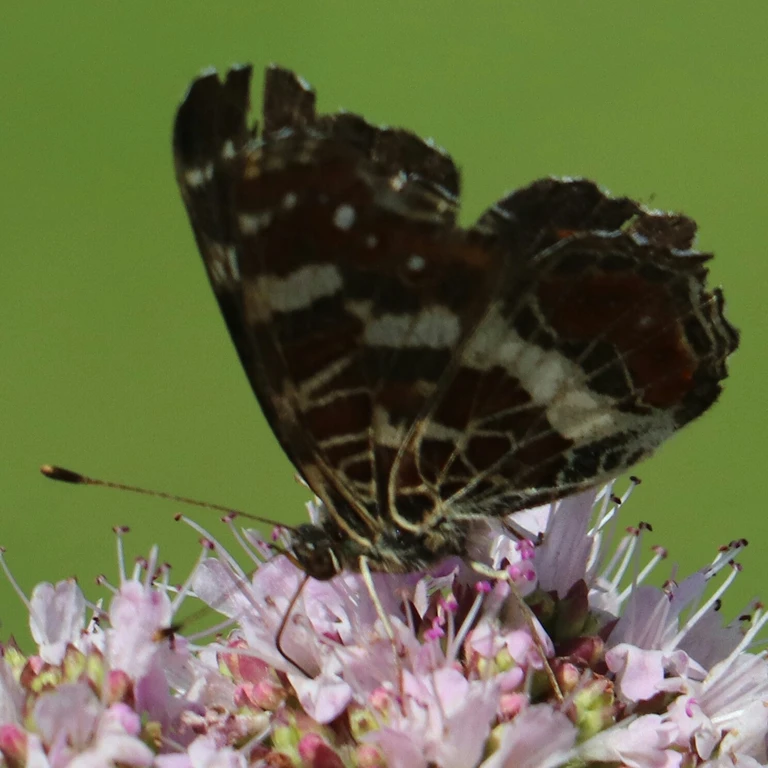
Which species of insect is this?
Araschnia levana
